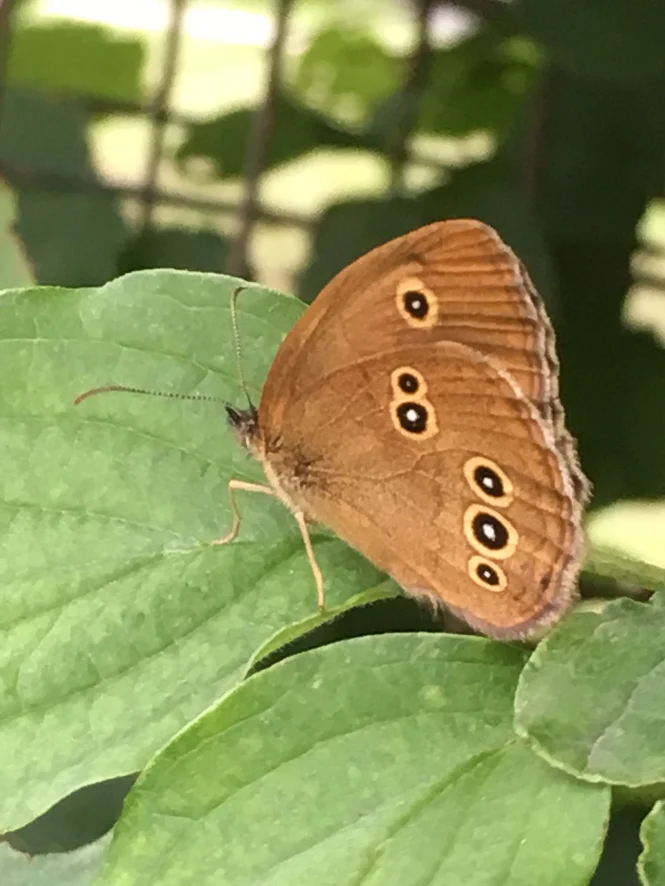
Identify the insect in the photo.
Aphantopus hyperantus
